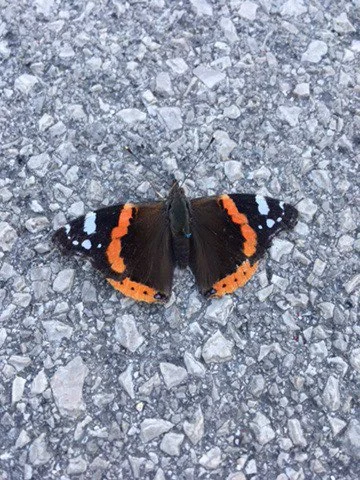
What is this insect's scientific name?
Vanessa atalanta
